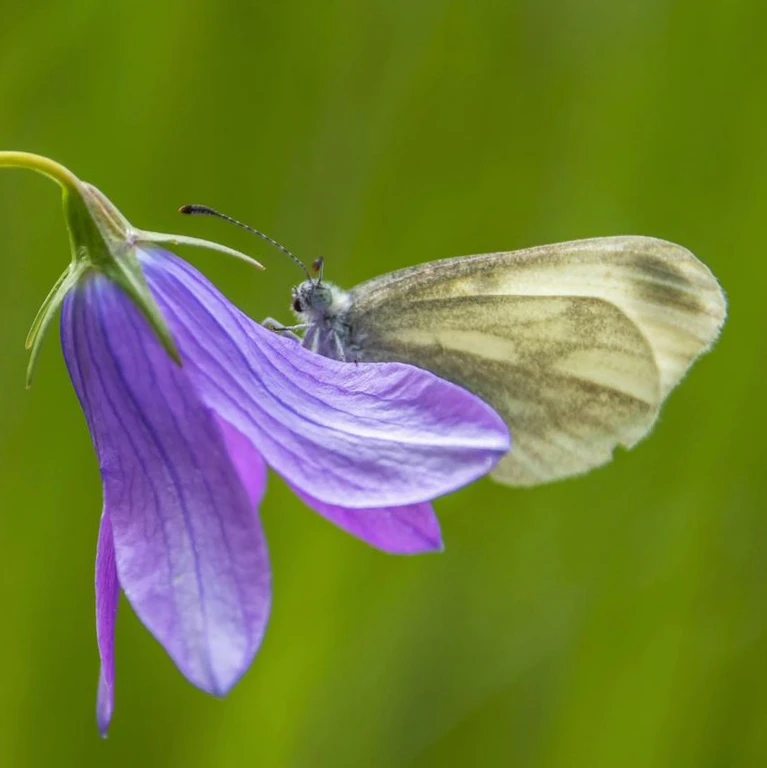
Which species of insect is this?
Leptidea sinapis/juvernica
